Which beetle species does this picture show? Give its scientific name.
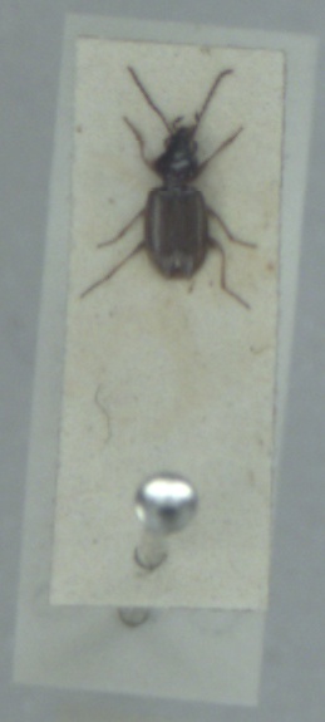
Bembidion lunulatum
